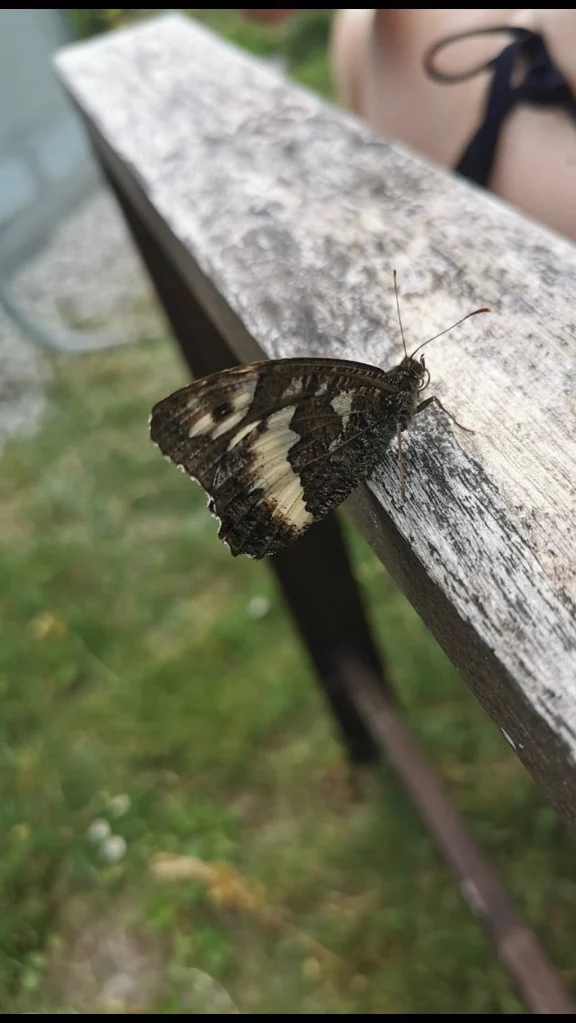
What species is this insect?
Brintesia circe
